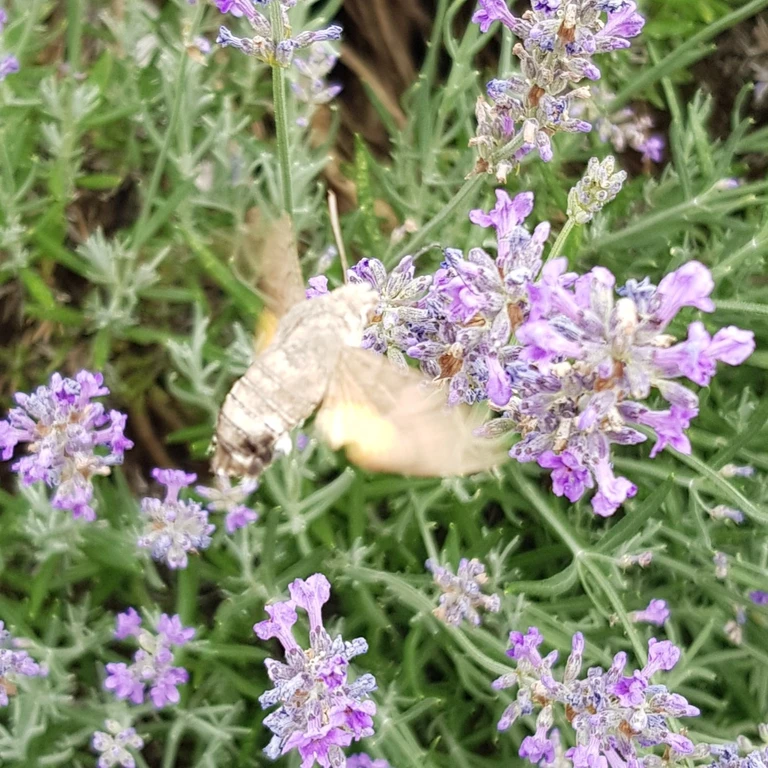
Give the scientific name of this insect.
Macroglossum stellatarum
